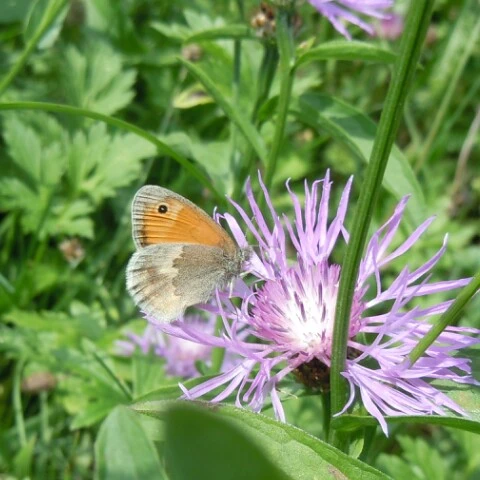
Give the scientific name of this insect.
Coenonympha pamphilus
